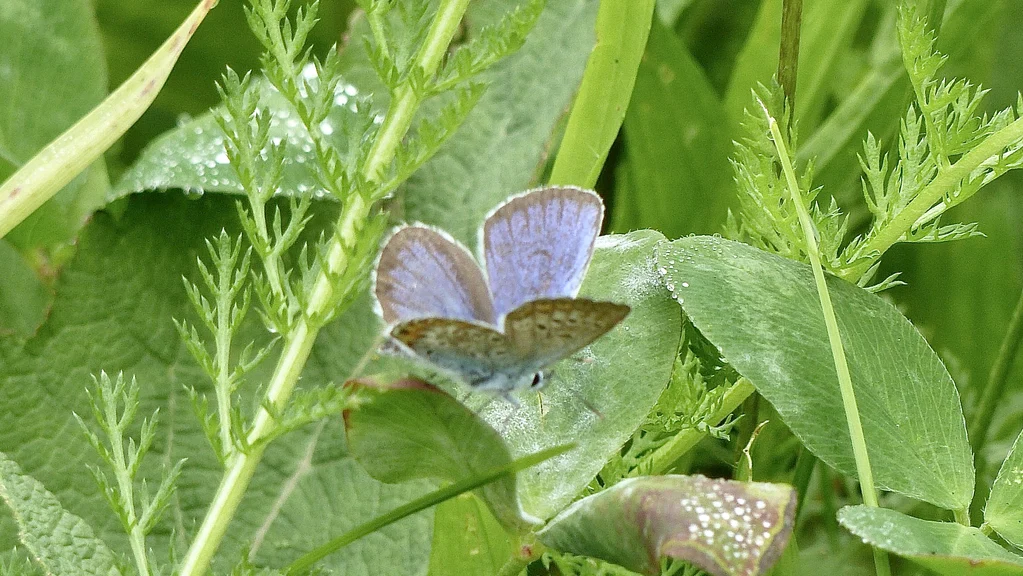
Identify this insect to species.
Plebejus argus
